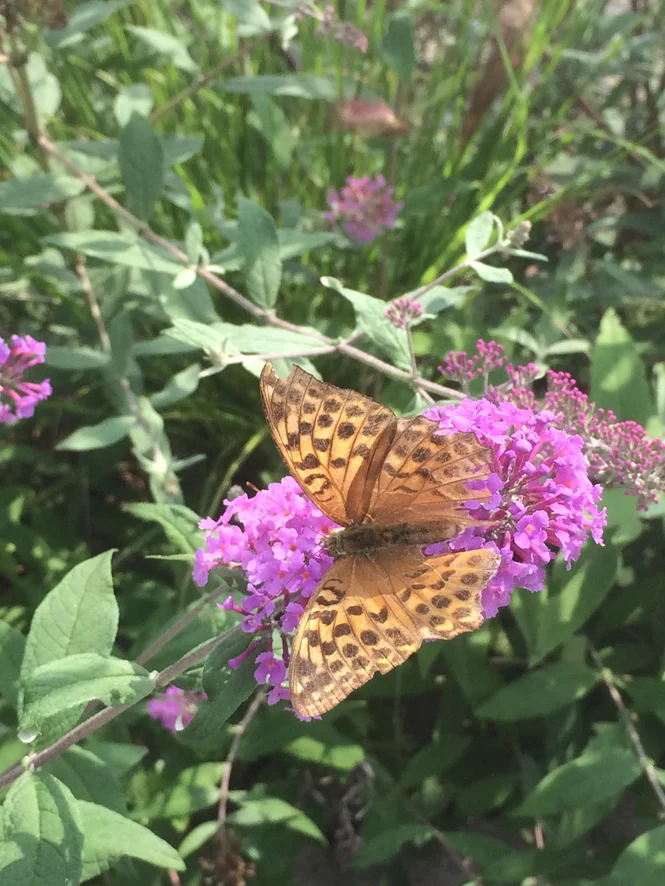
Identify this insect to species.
Argynnis paphia
